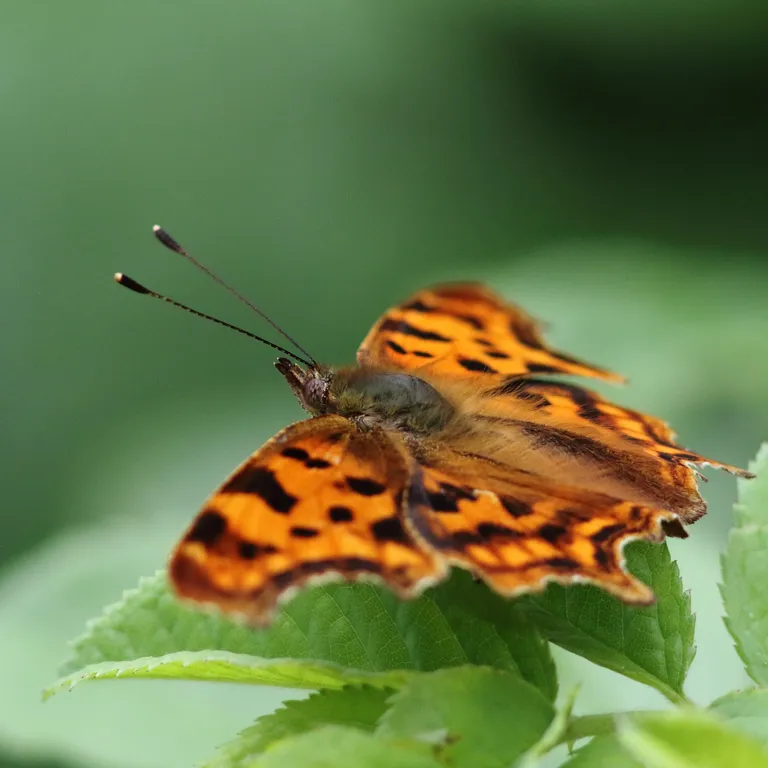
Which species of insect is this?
Polygonia c-album
